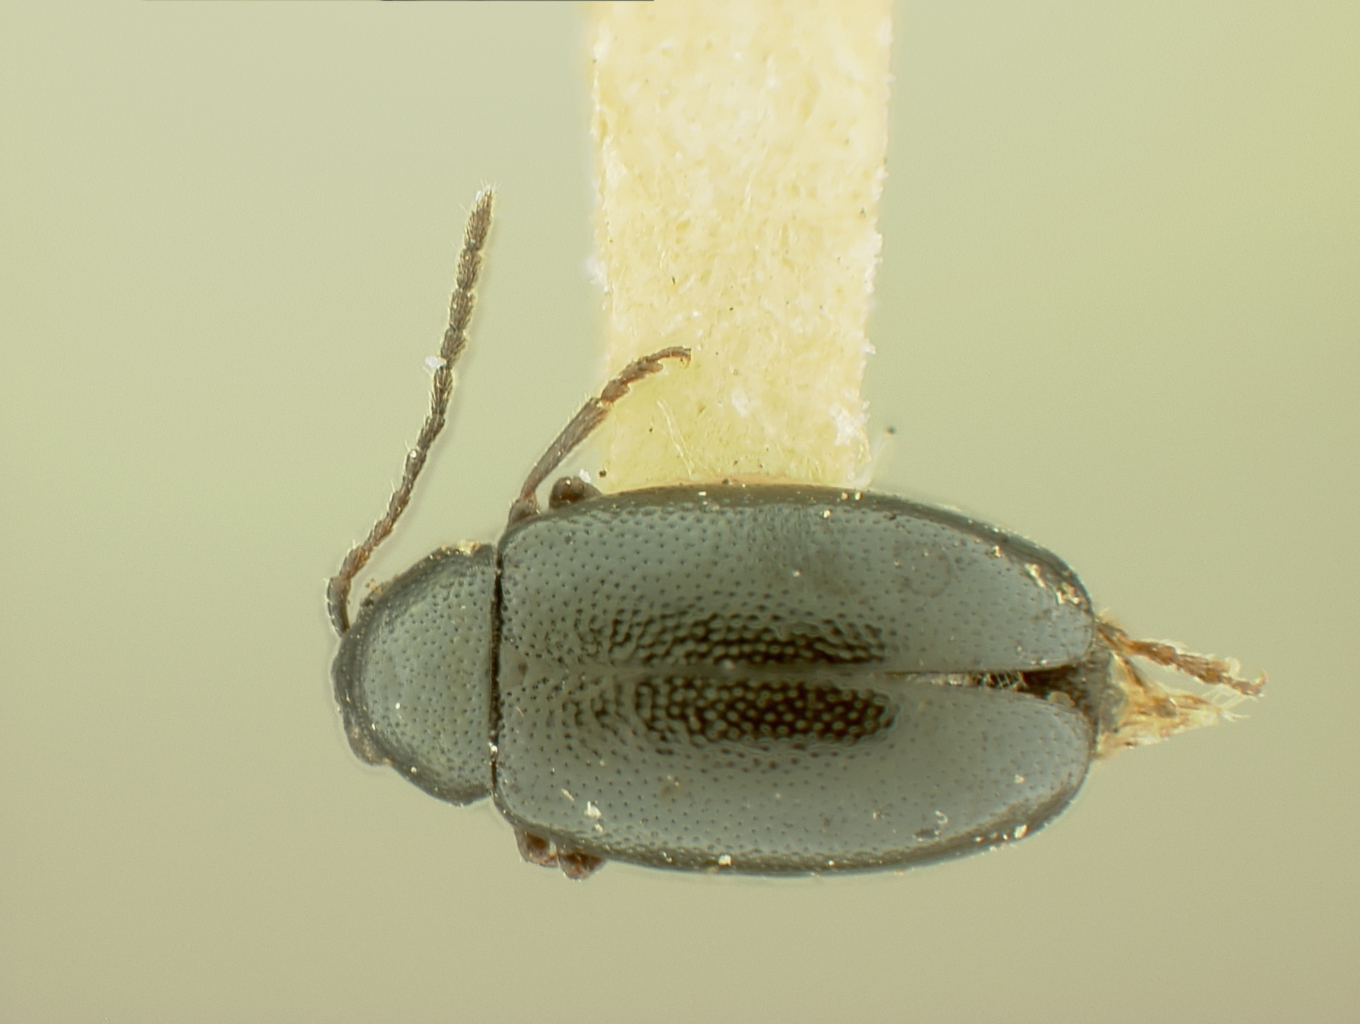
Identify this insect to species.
Phyllotreta inconspicua
